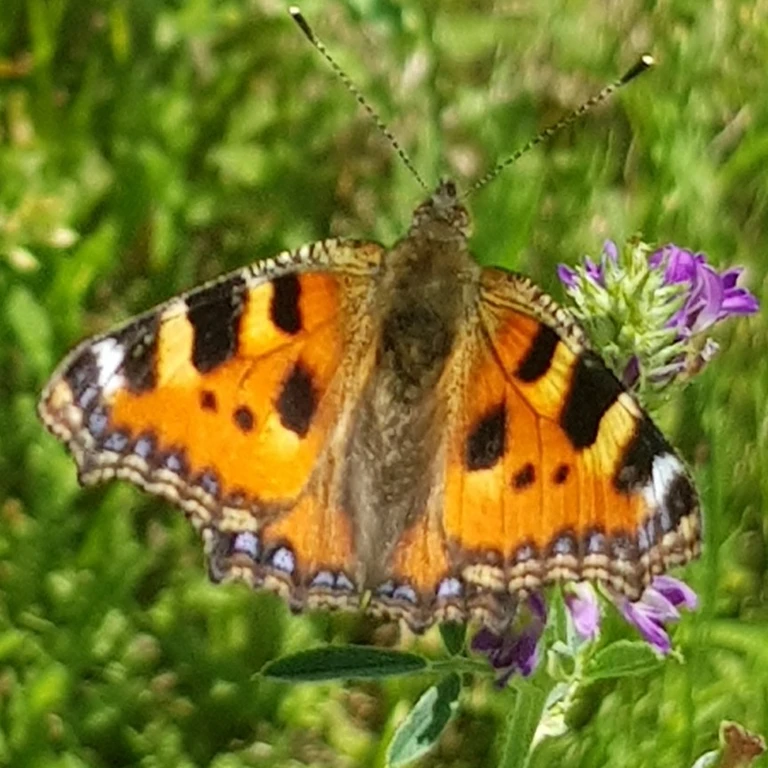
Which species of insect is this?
Aglais urticae
